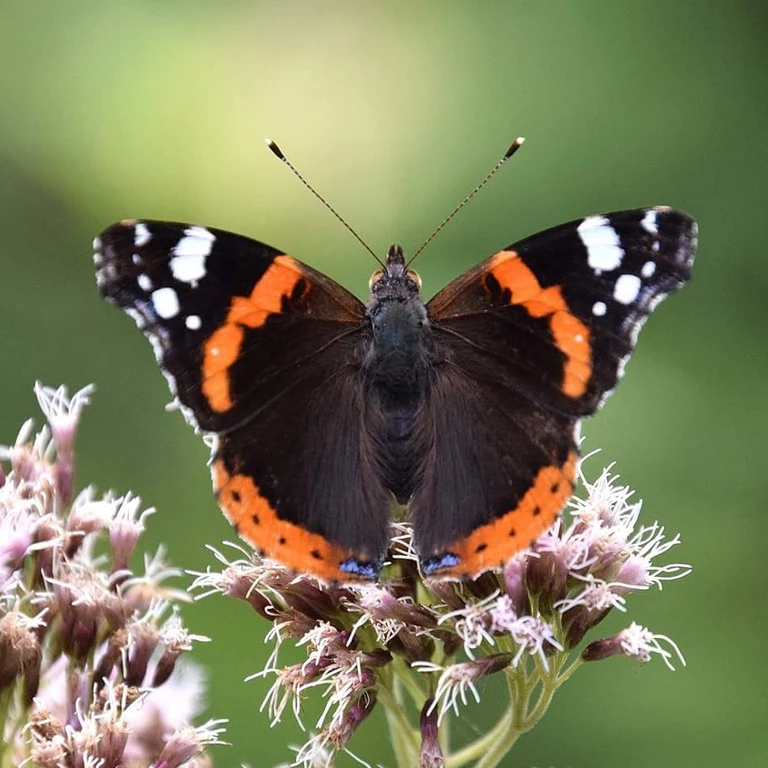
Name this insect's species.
Vanessa atalanta
